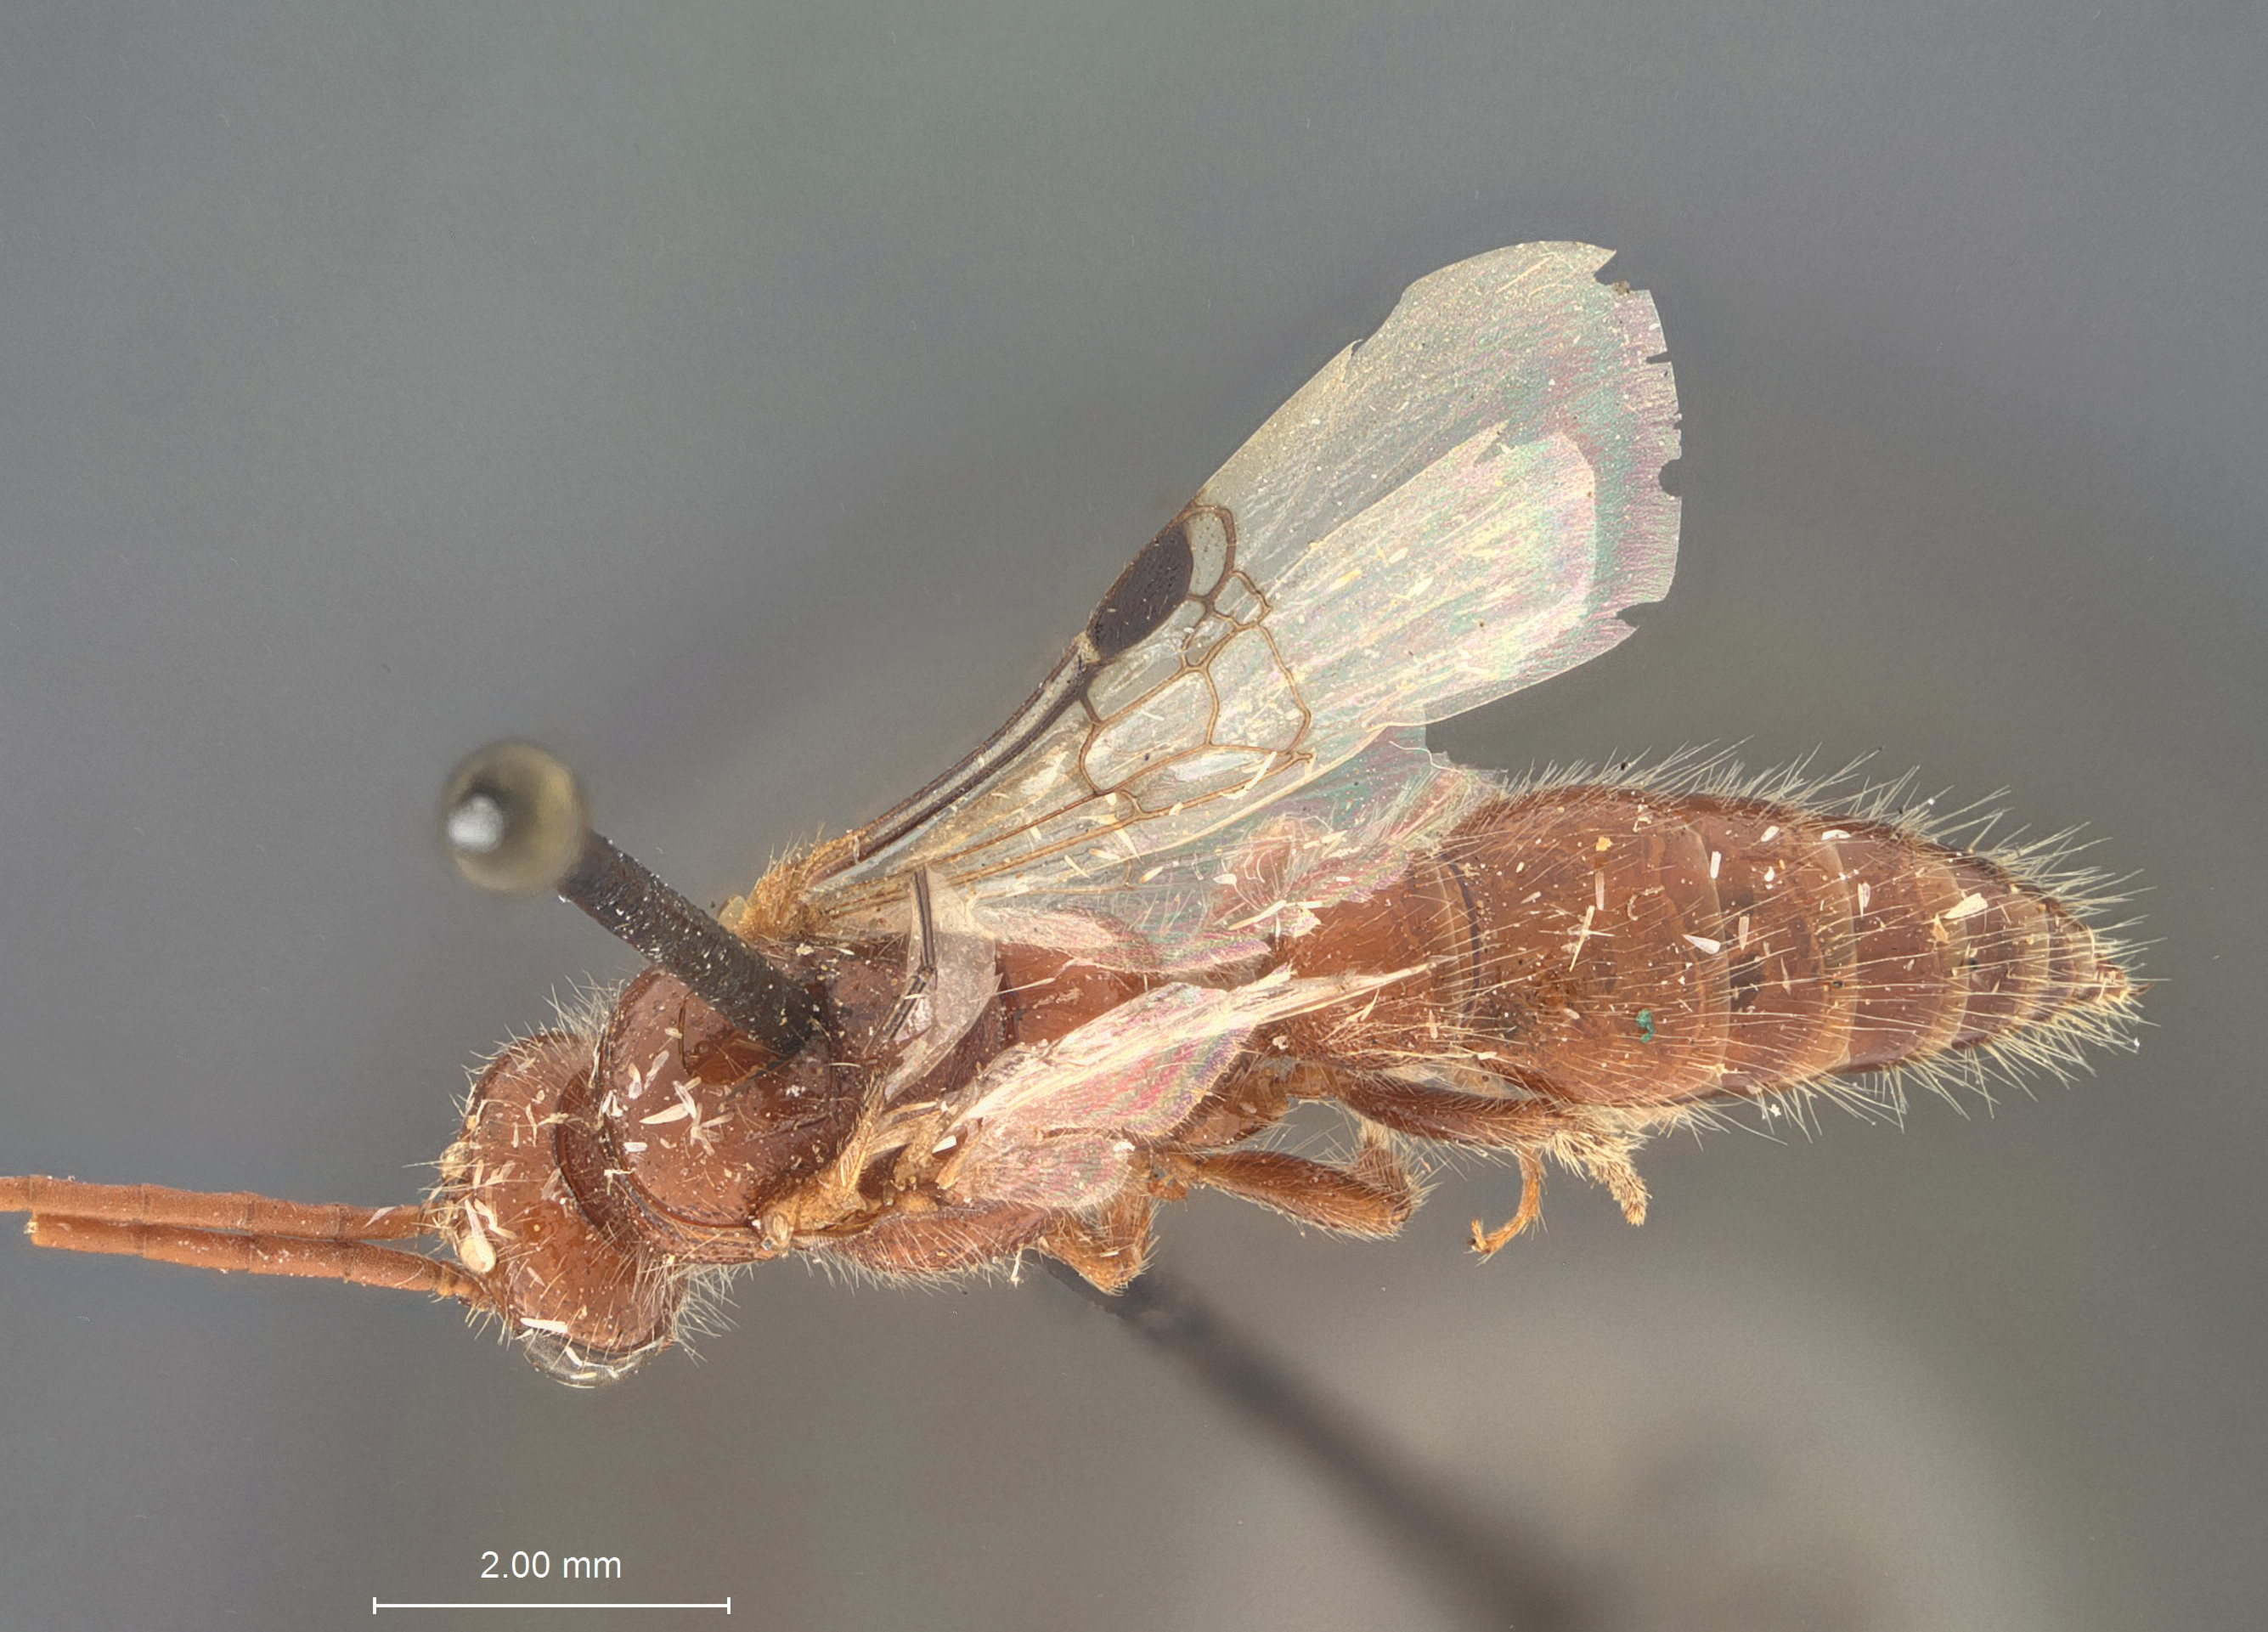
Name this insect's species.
Brachycistis verticalis
